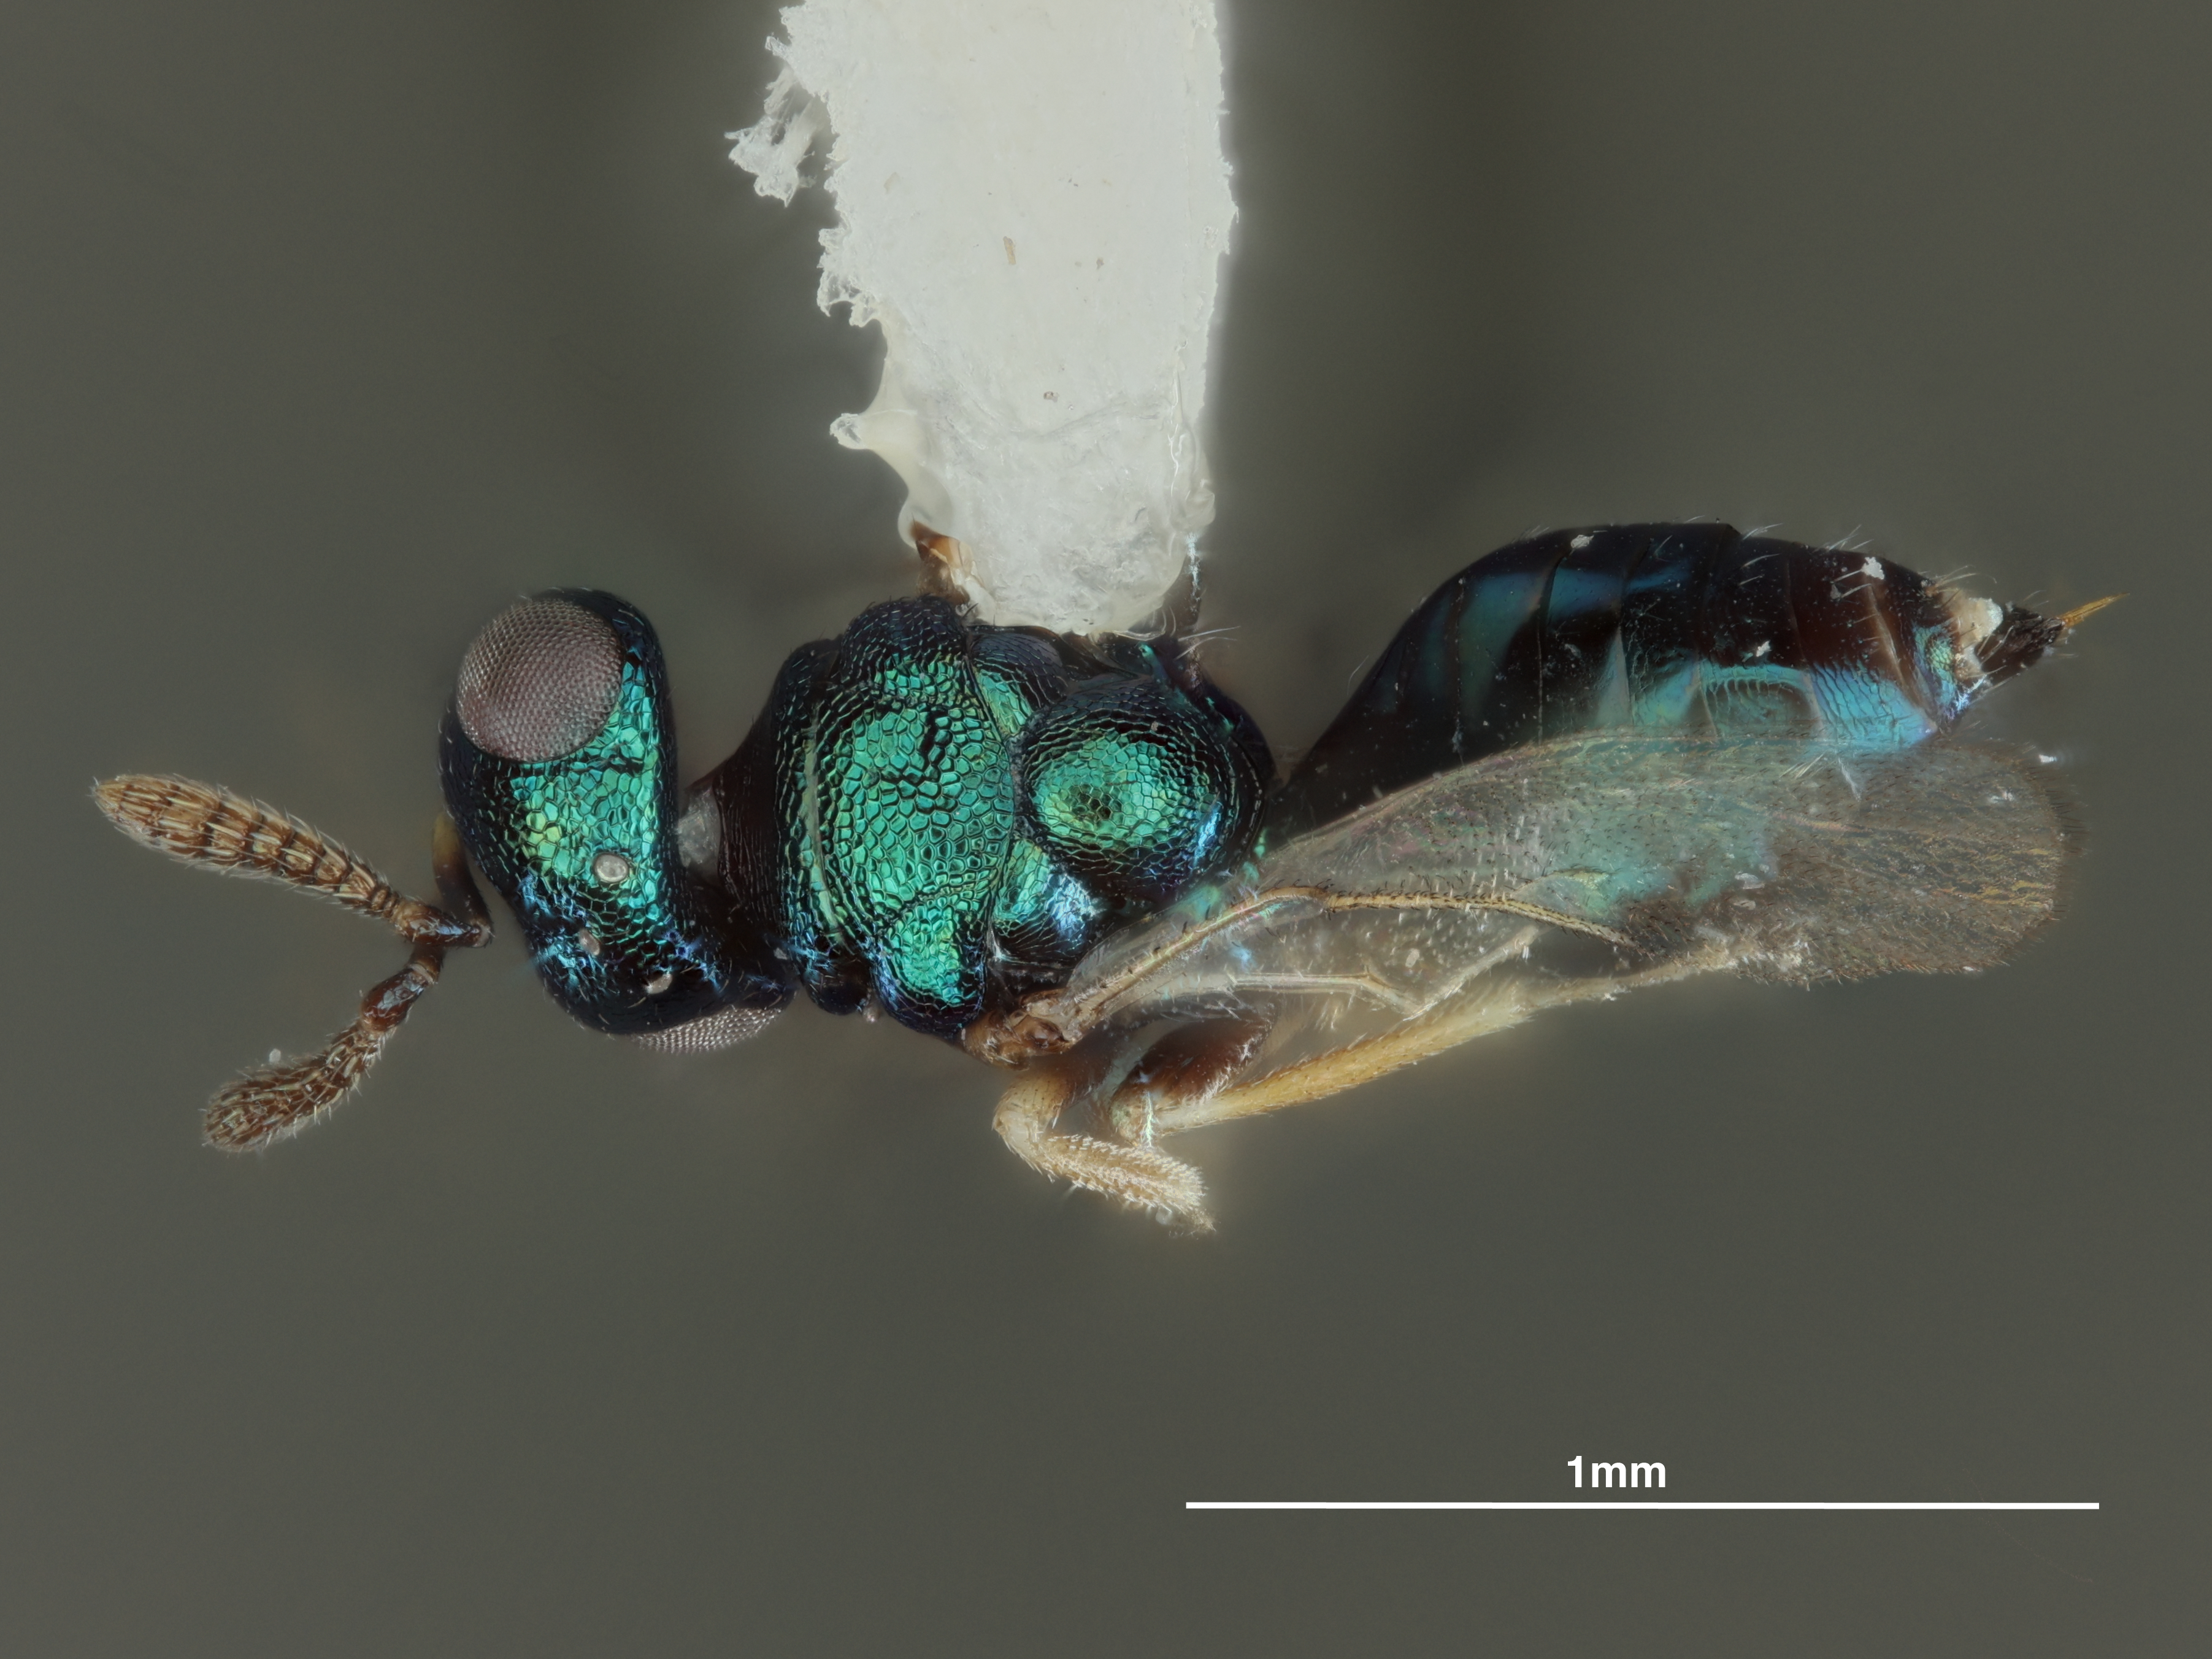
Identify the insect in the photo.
Halticopterina altiverticalis
